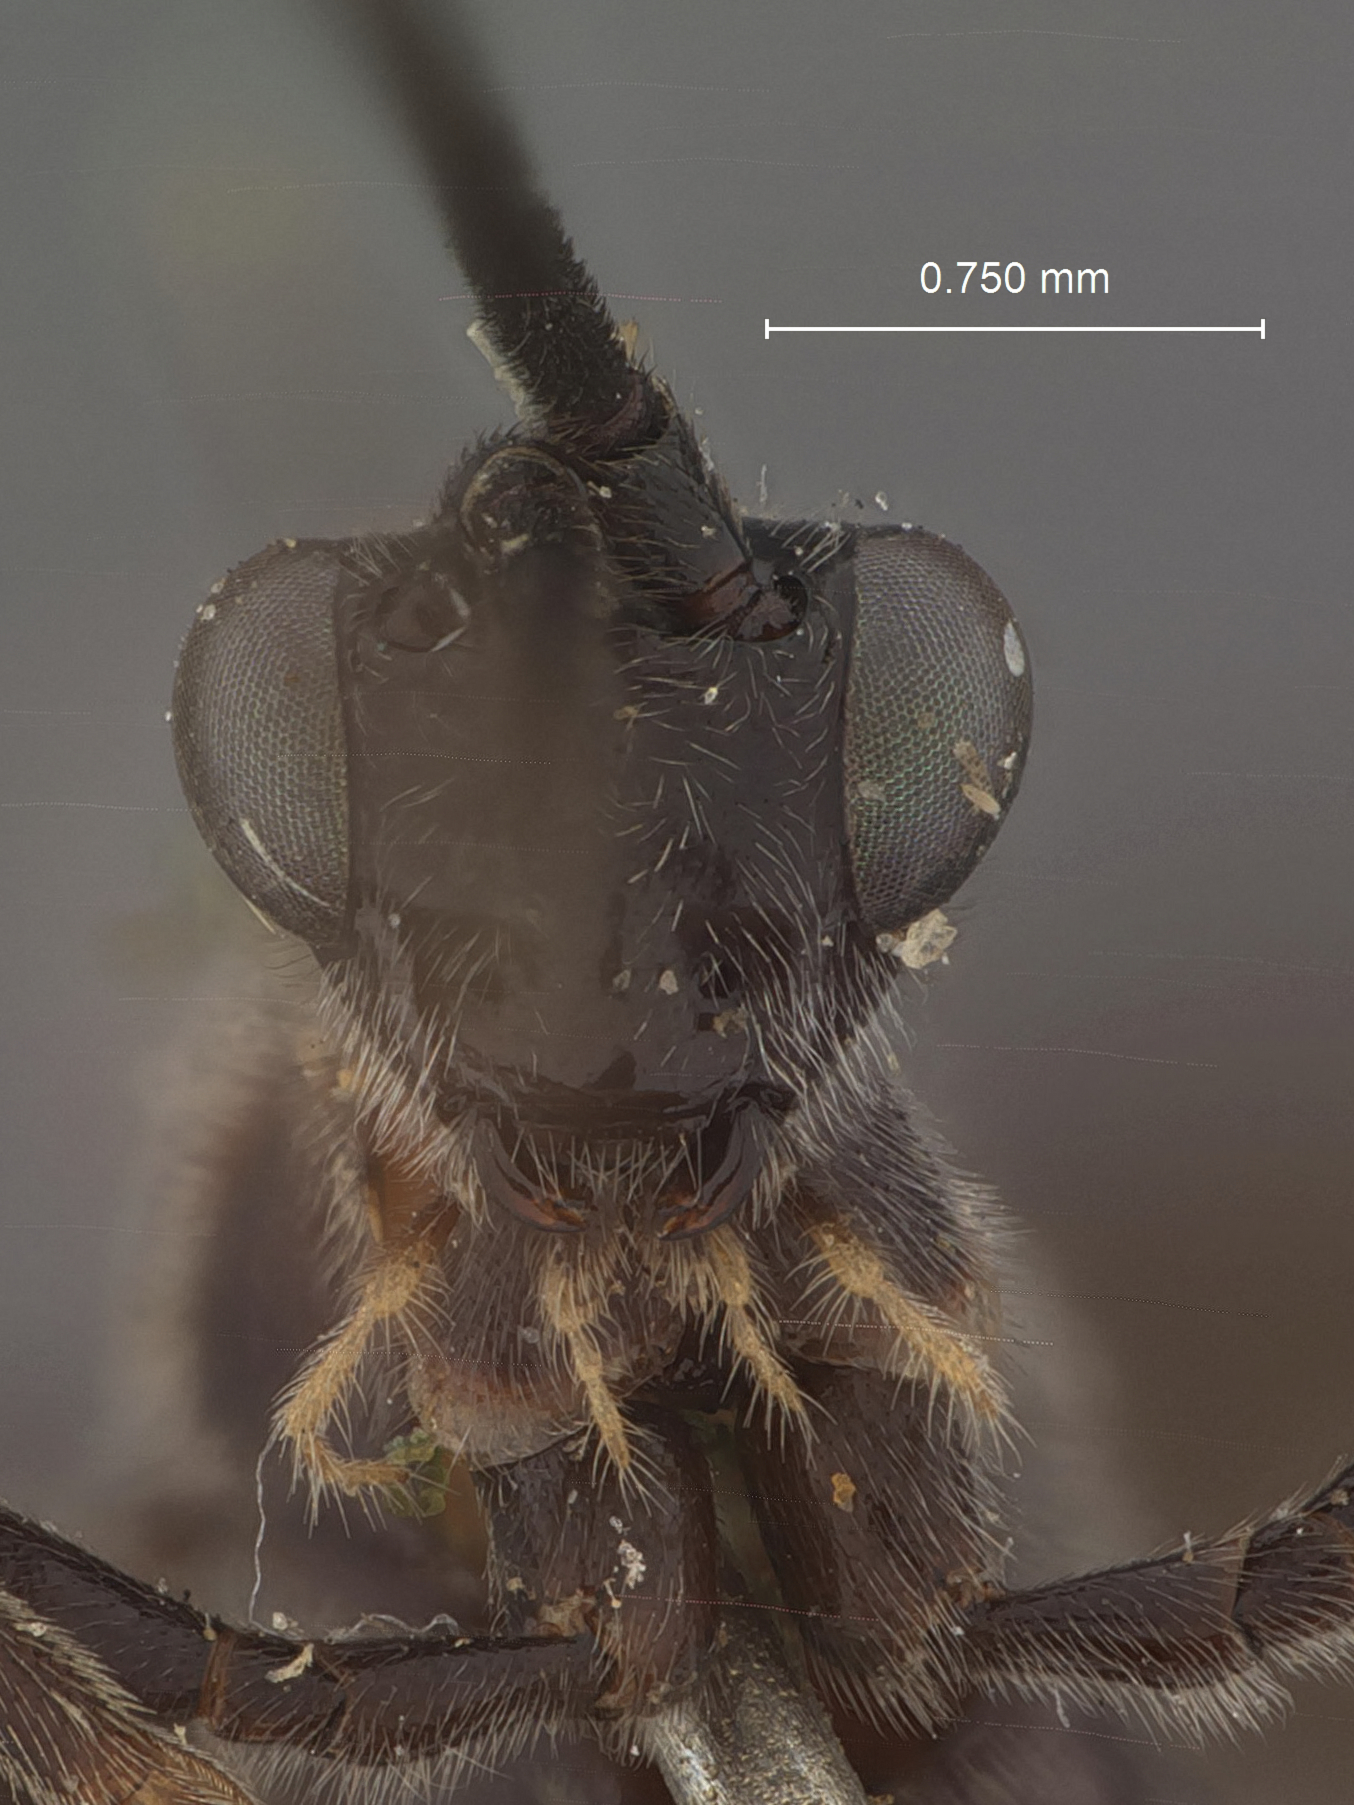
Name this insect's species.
Bassus rufofemoratus
